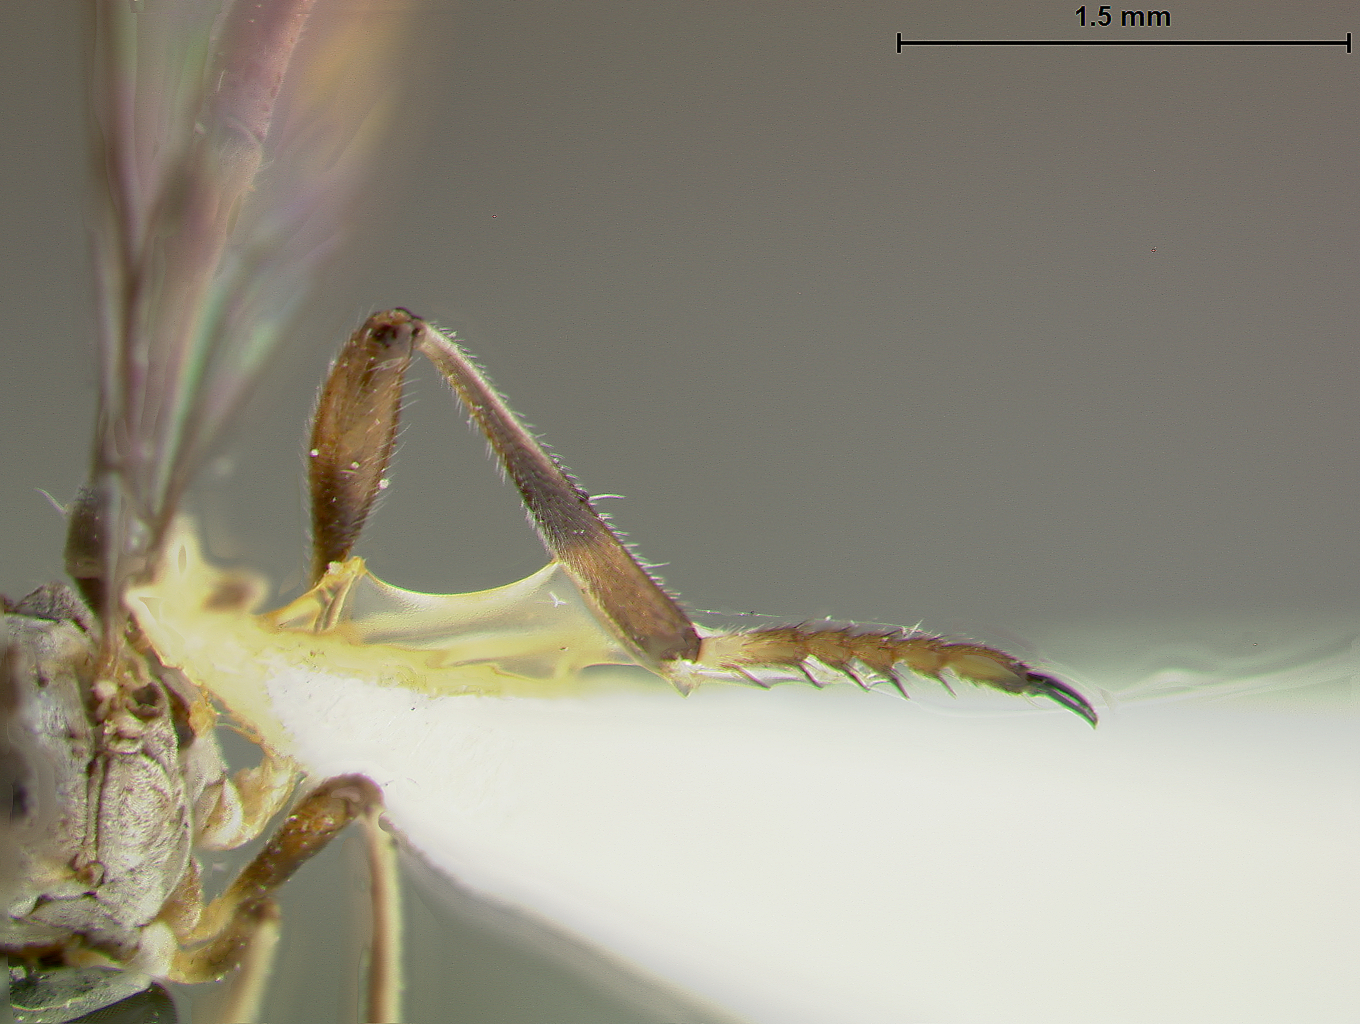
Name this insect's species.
Beameromyia graminicola
